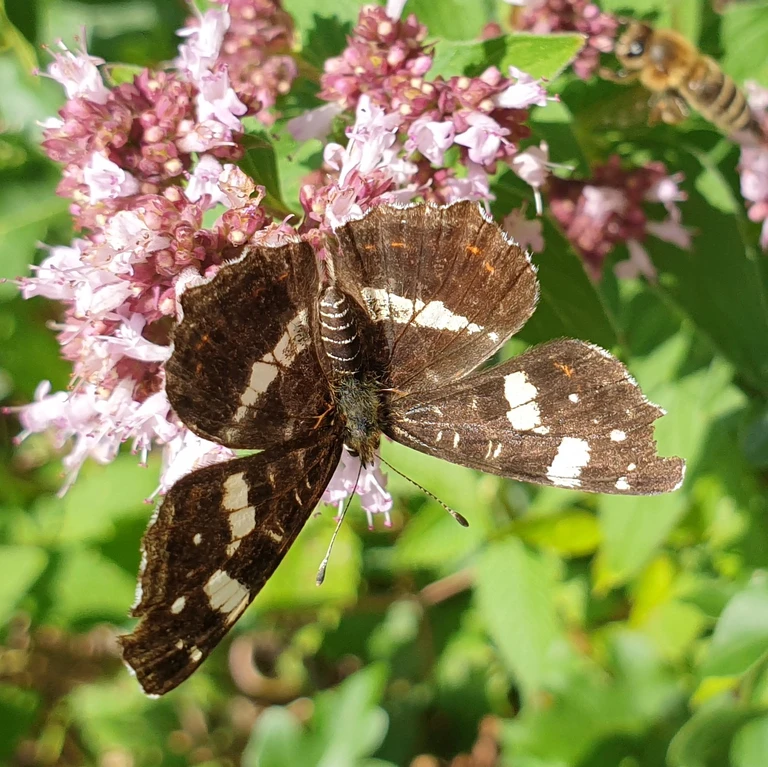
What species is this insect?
Araschnia levana
